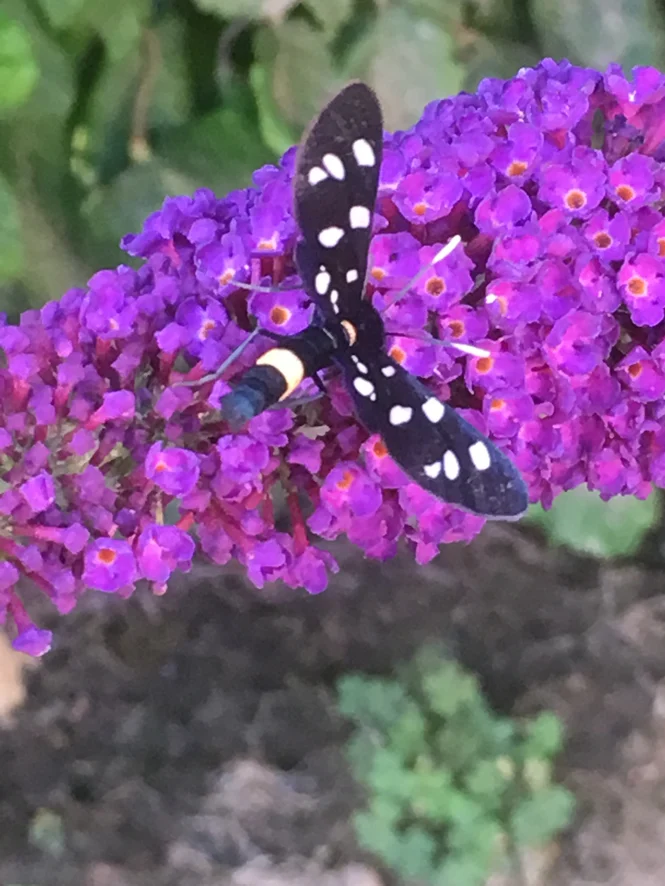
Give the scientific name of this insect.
Amata phegea
